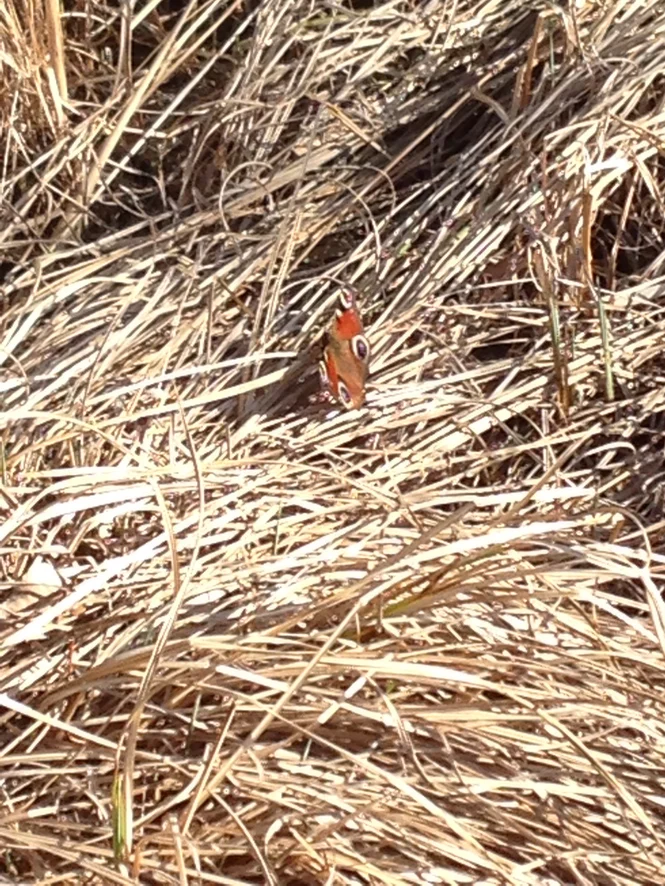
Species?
Aglais io
